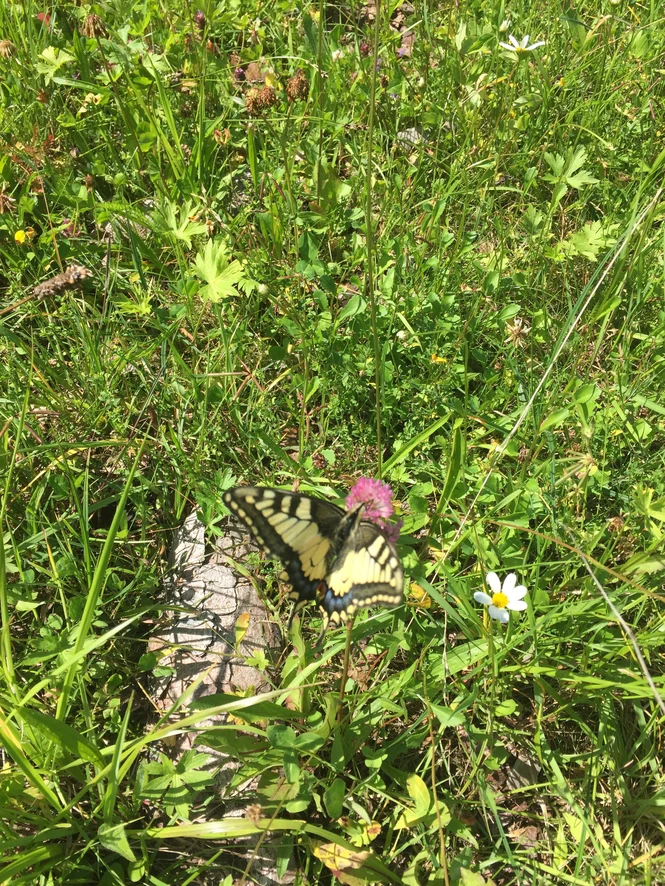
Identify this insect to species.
Papilio machaon
